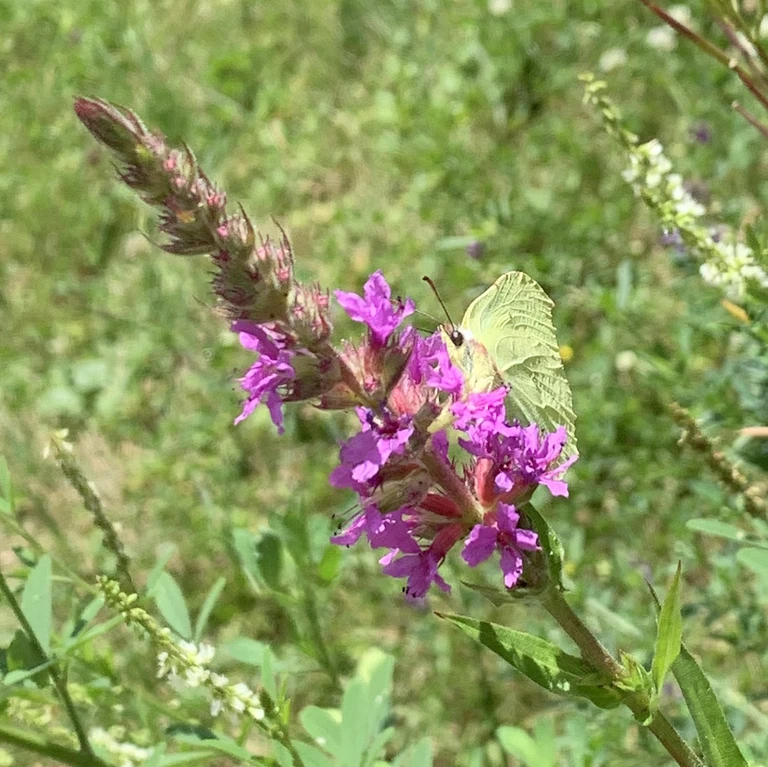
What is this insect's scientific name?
Gonepteryx rhamni
